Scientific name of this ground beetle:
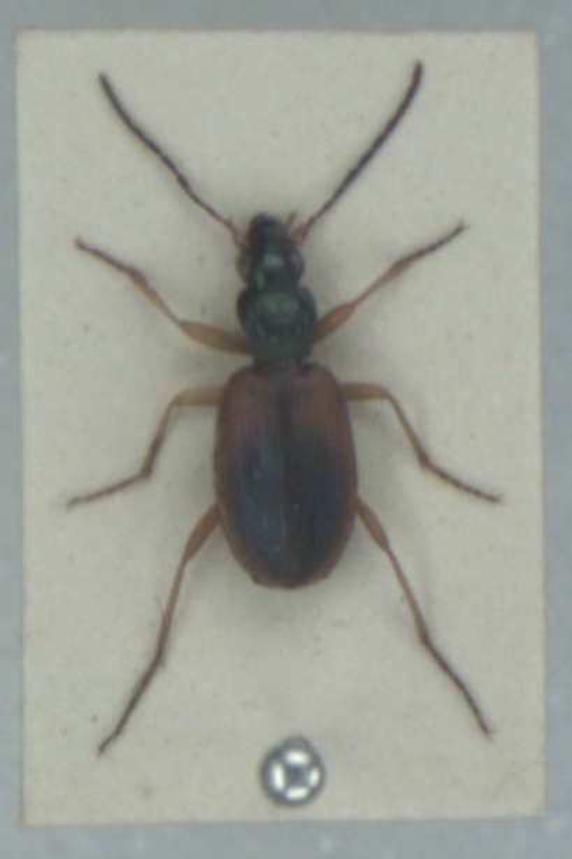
Anchomenus dorsalis
